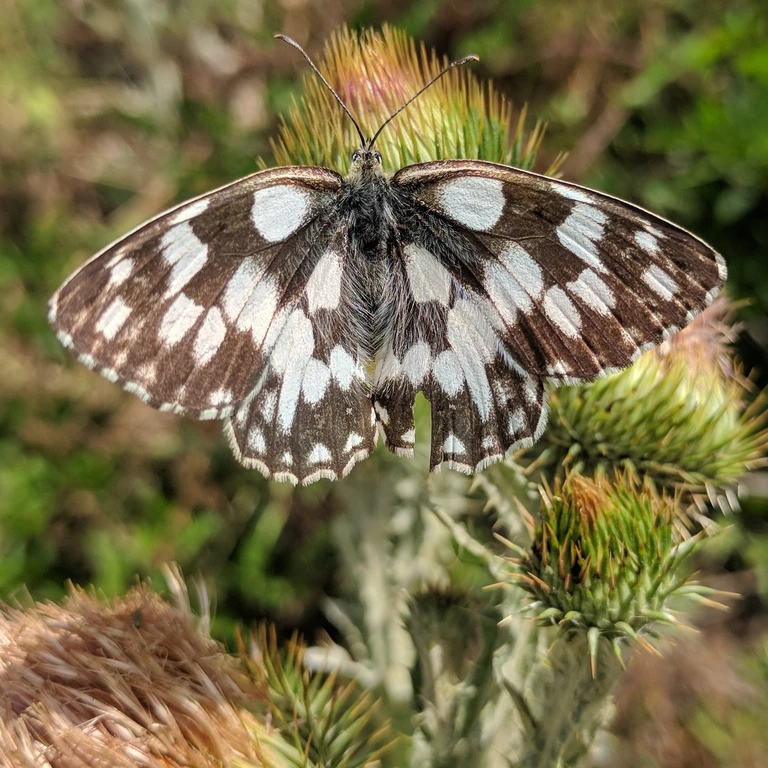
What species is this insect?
Melanargia galathea
